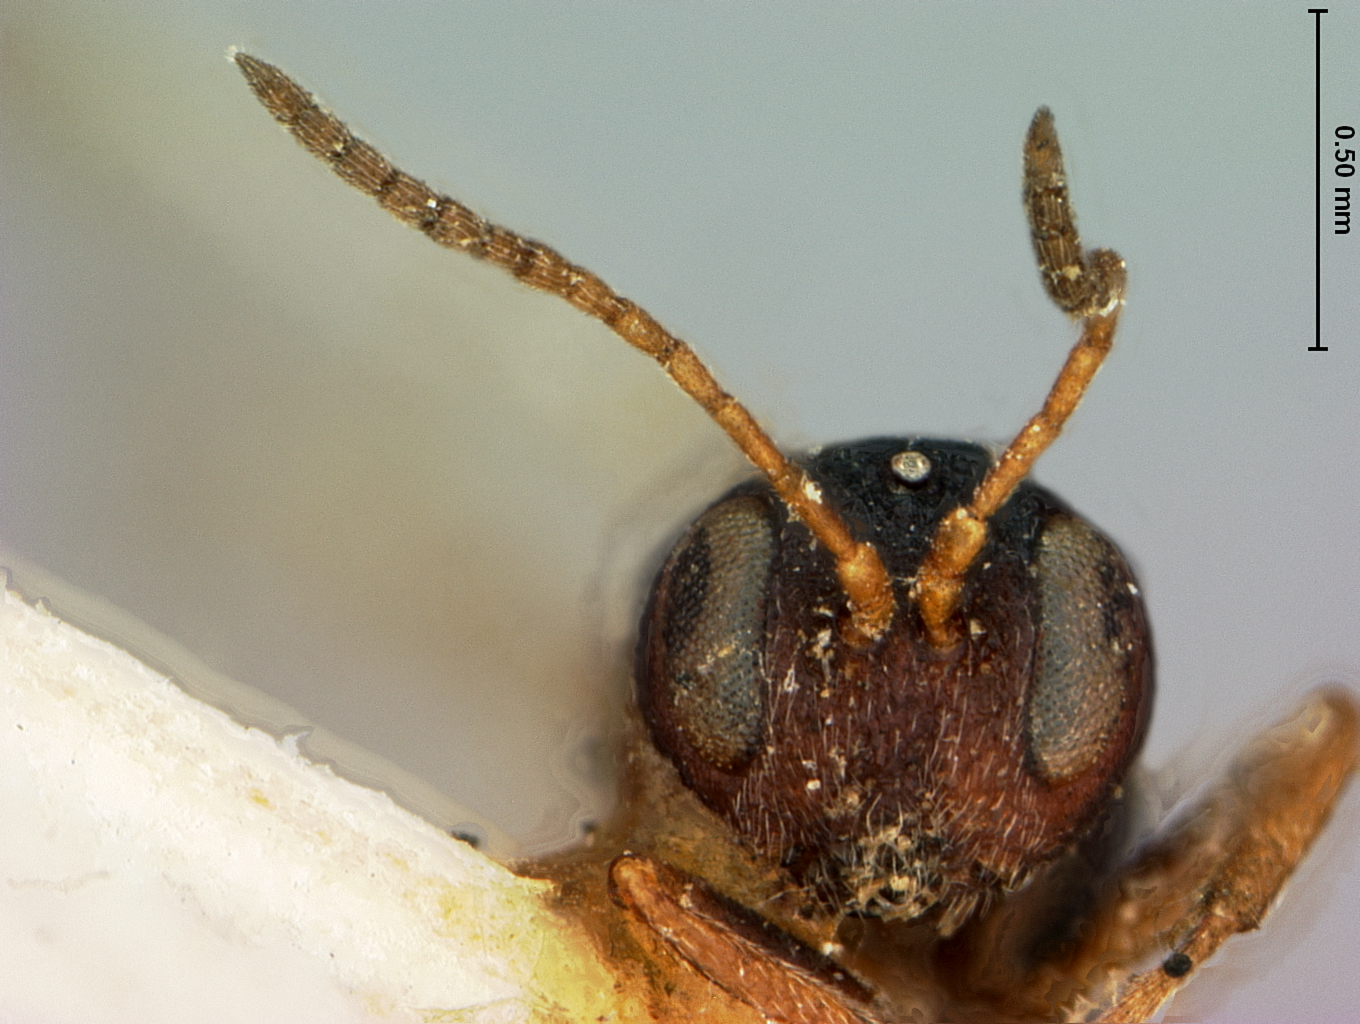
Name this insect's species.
Cynips quercus
